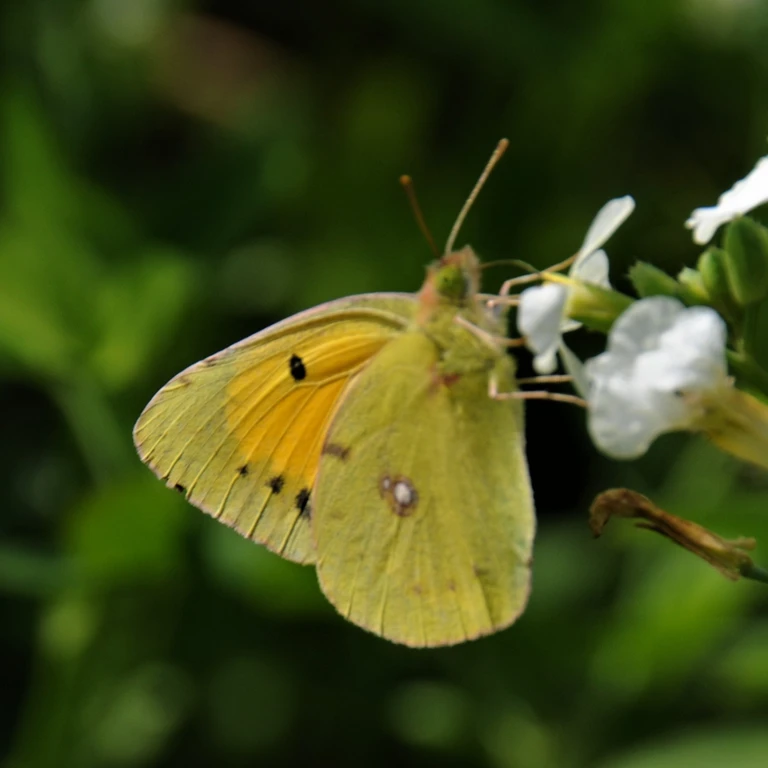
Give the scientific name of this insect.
Colias croceus
